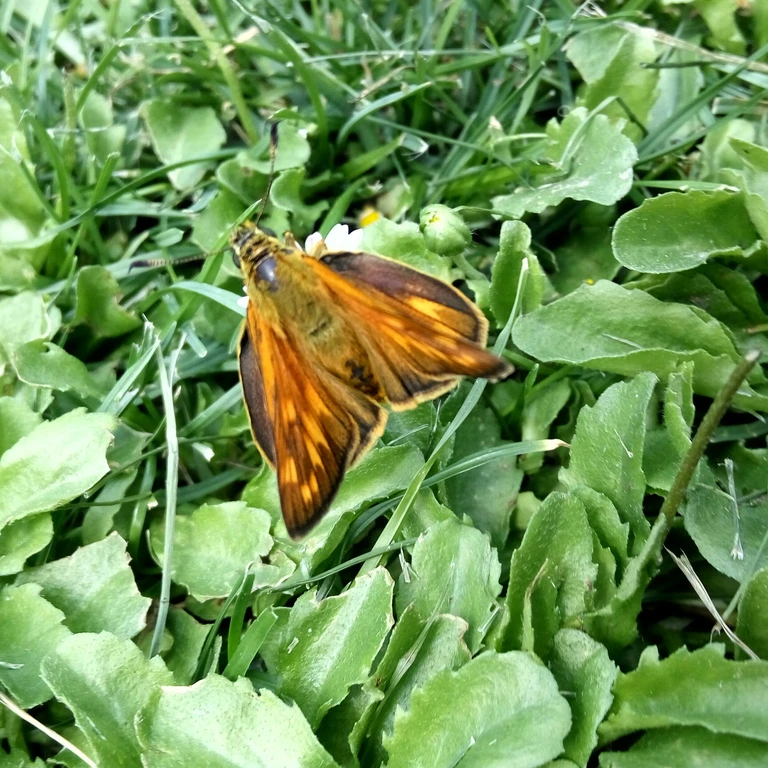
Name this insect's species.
Ochlodes sylvanus (also Ochlodes venata)
